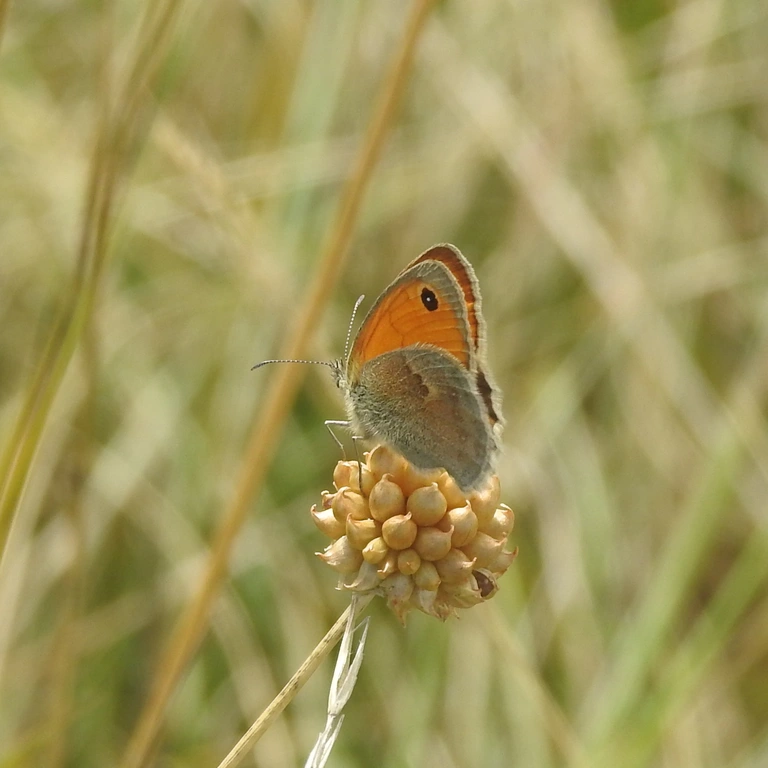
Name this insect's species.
Coenonympha pamphilus
